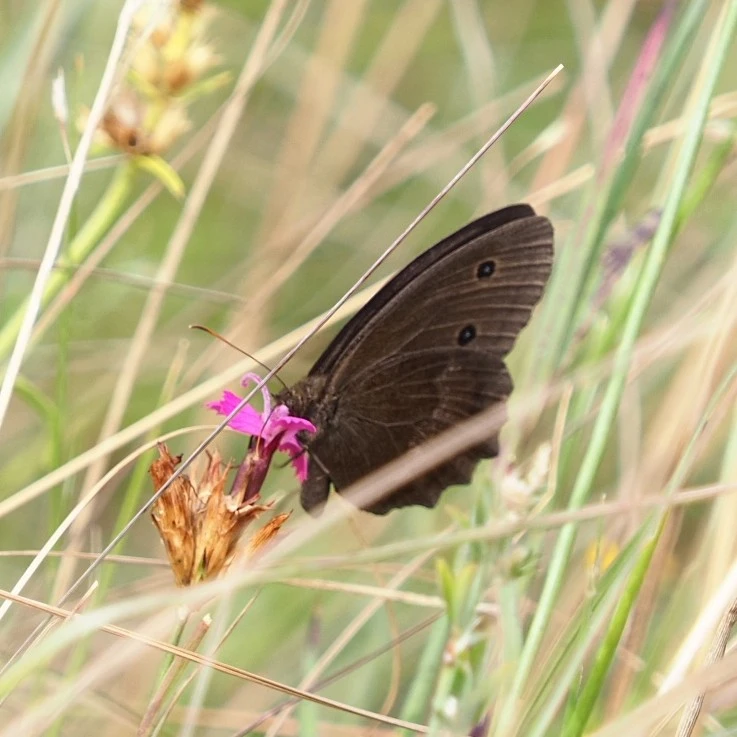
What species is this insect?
Minois dryas
